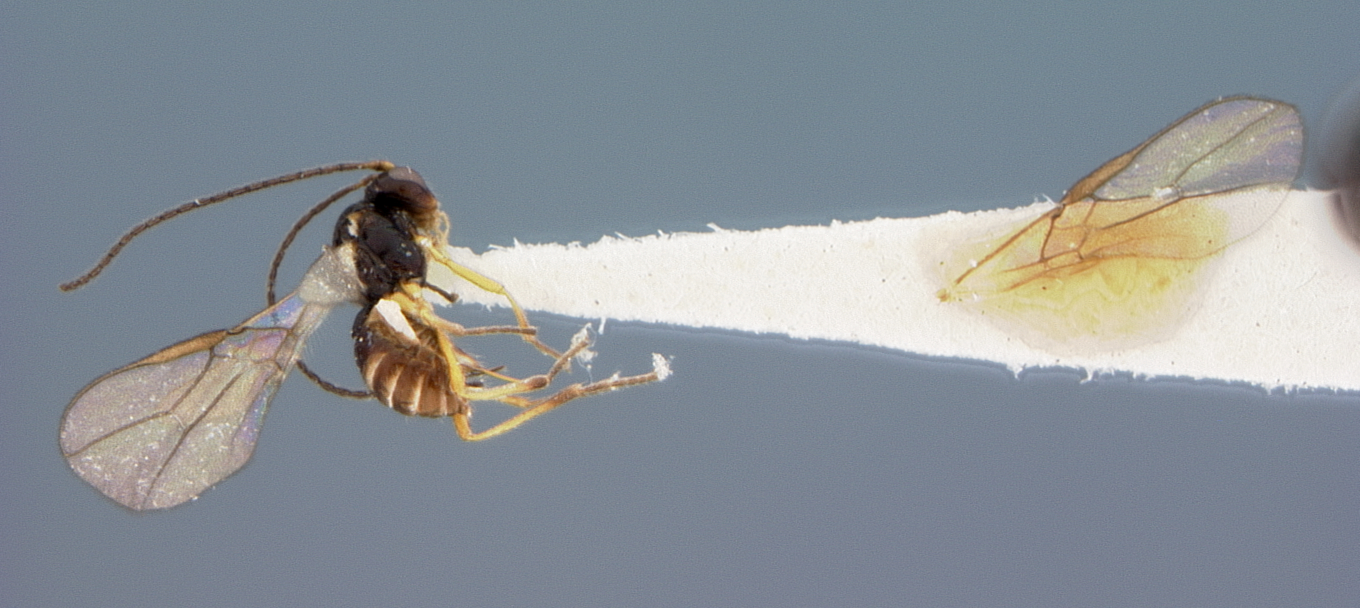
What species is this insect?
Opius chapini
